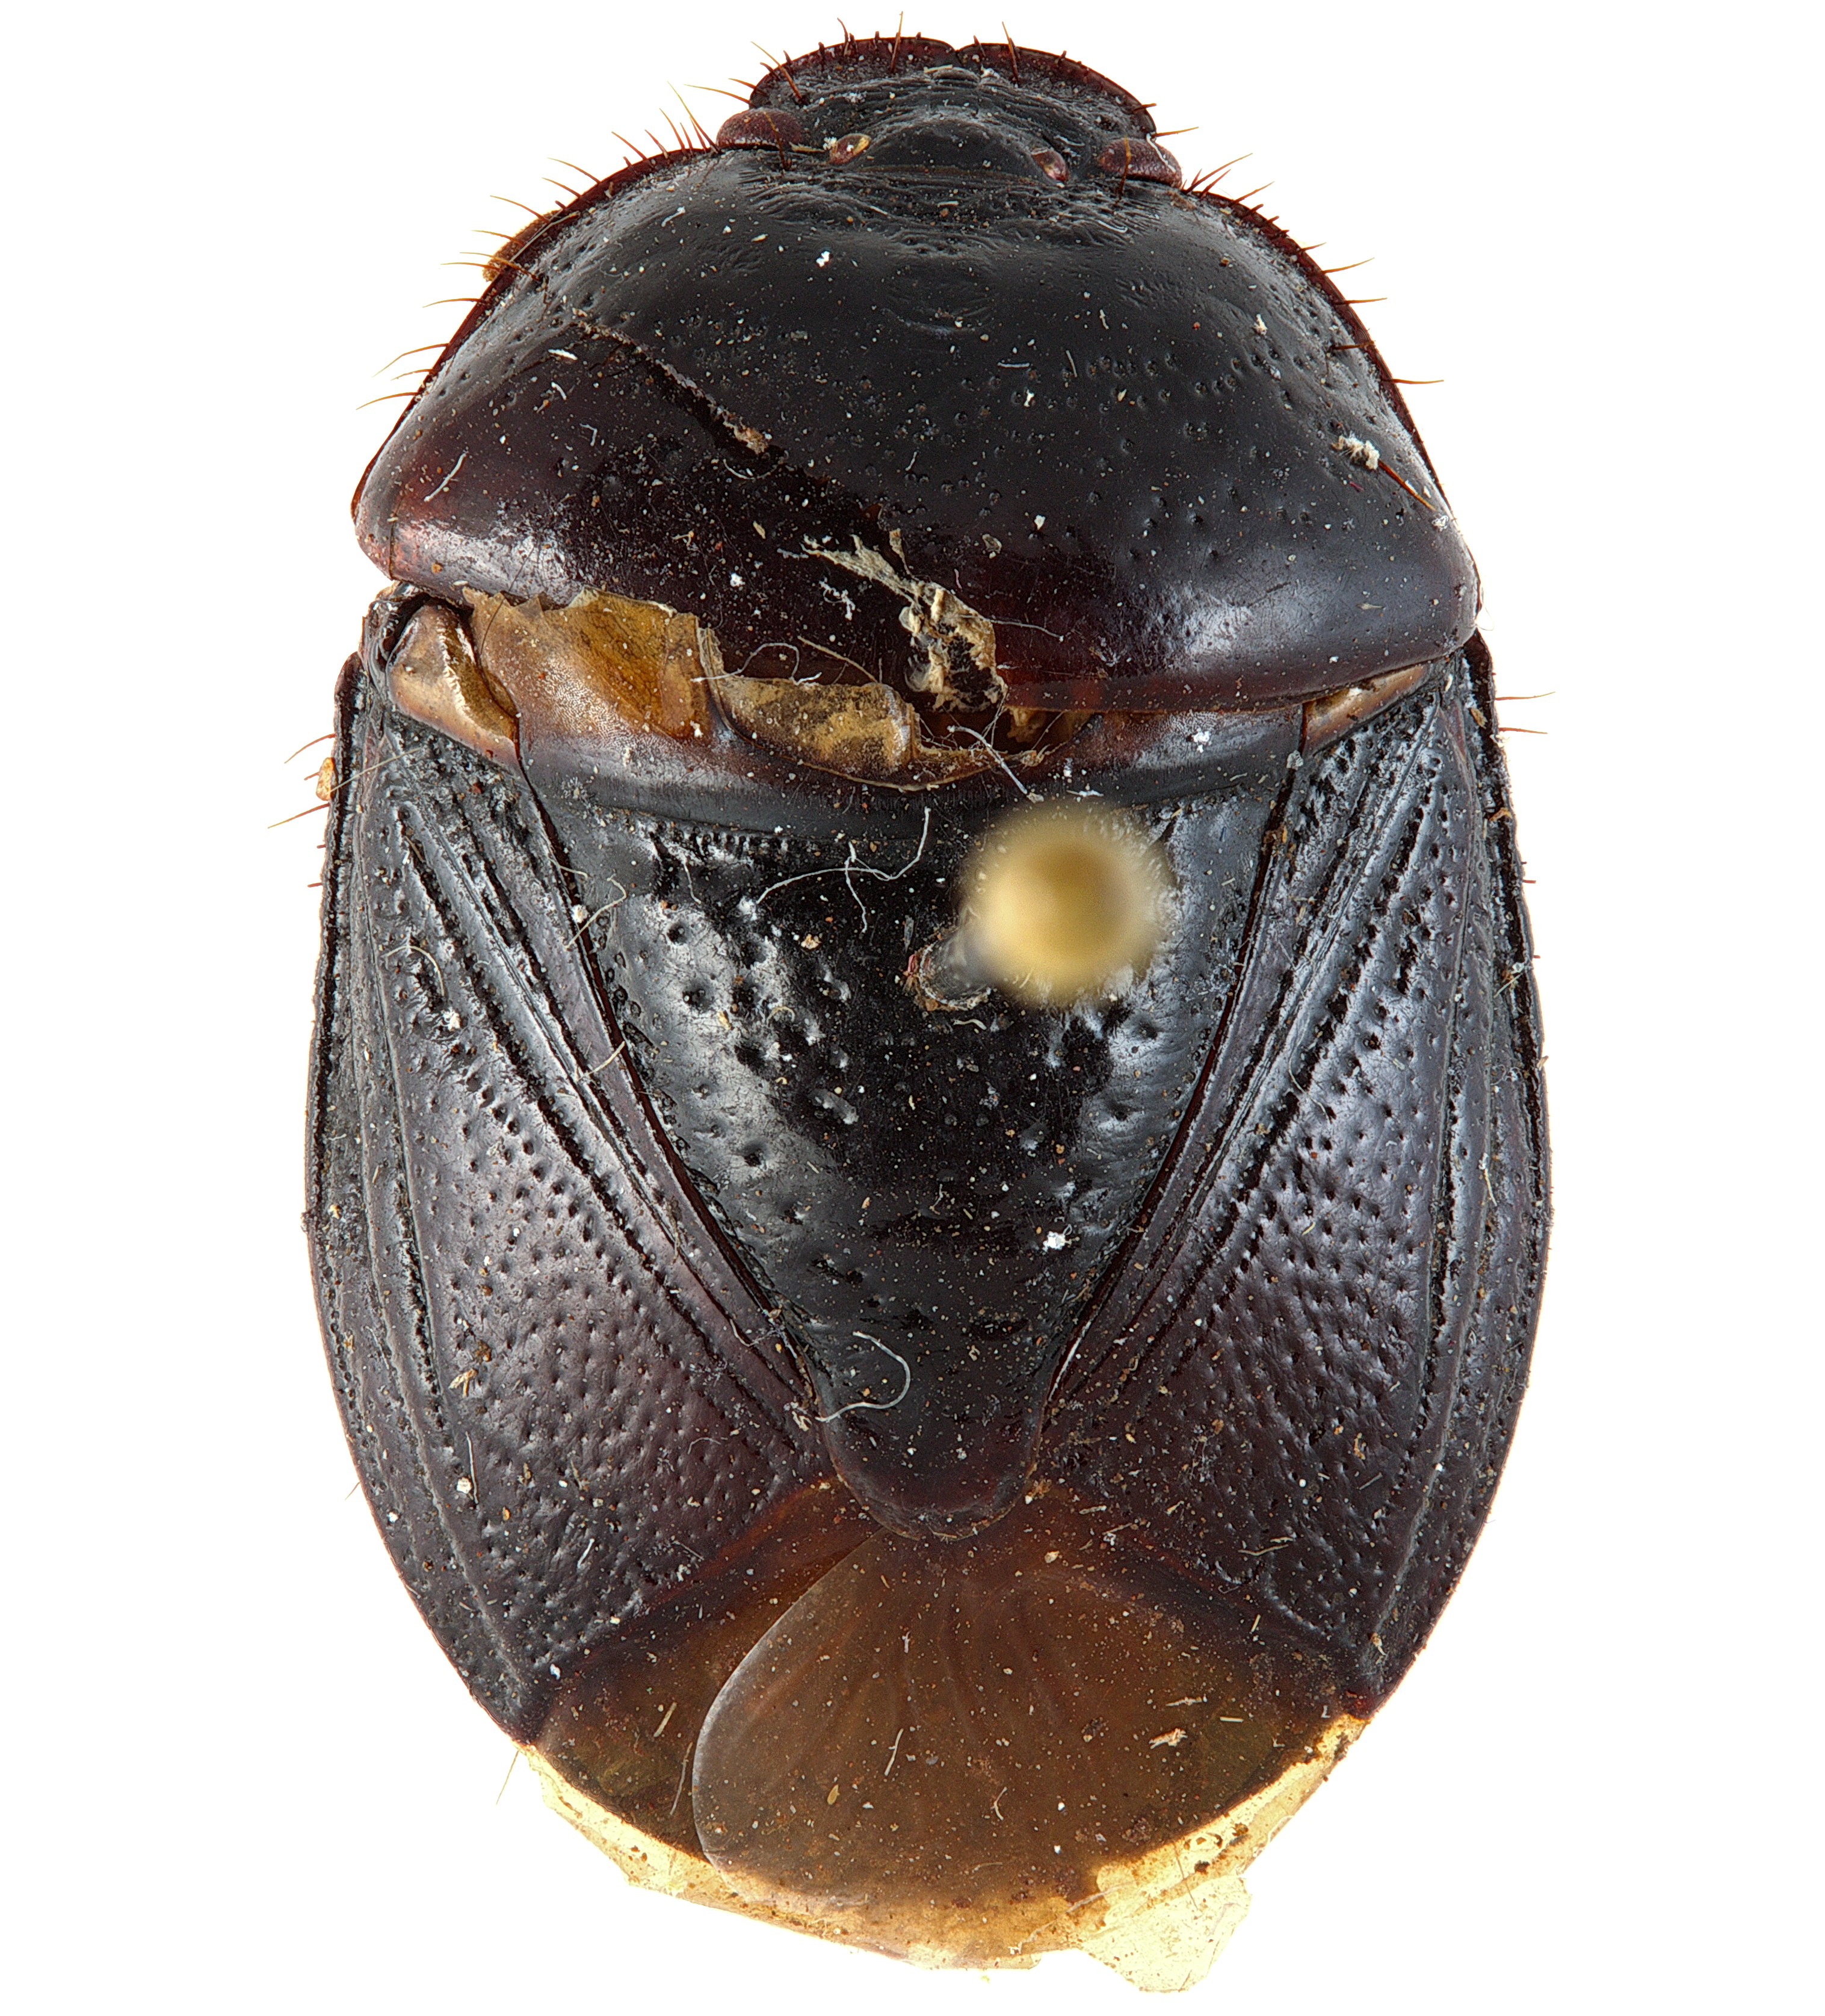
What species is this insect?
Prolobodes giganteus
